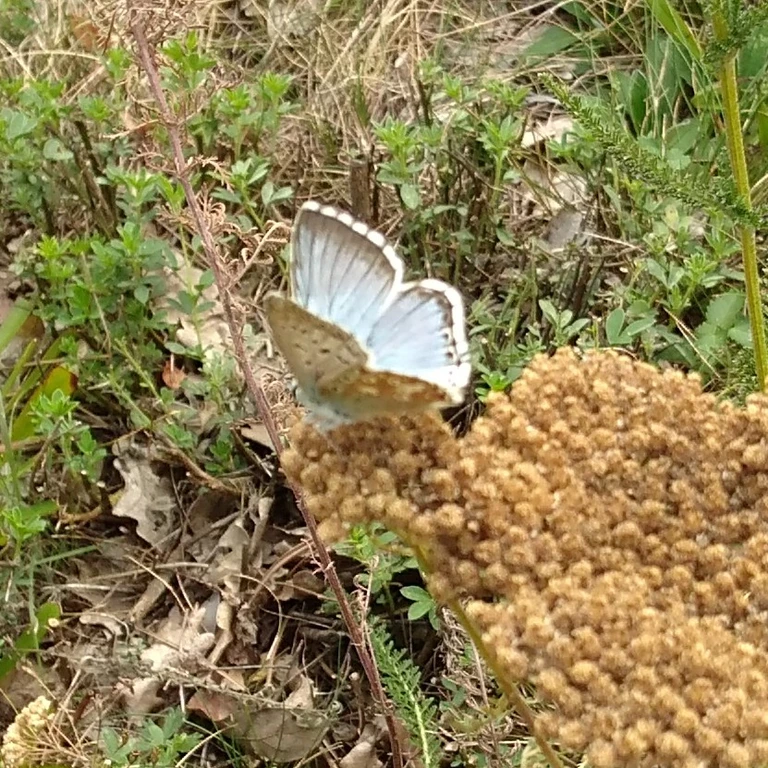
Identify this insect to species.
Lysandra coridon
